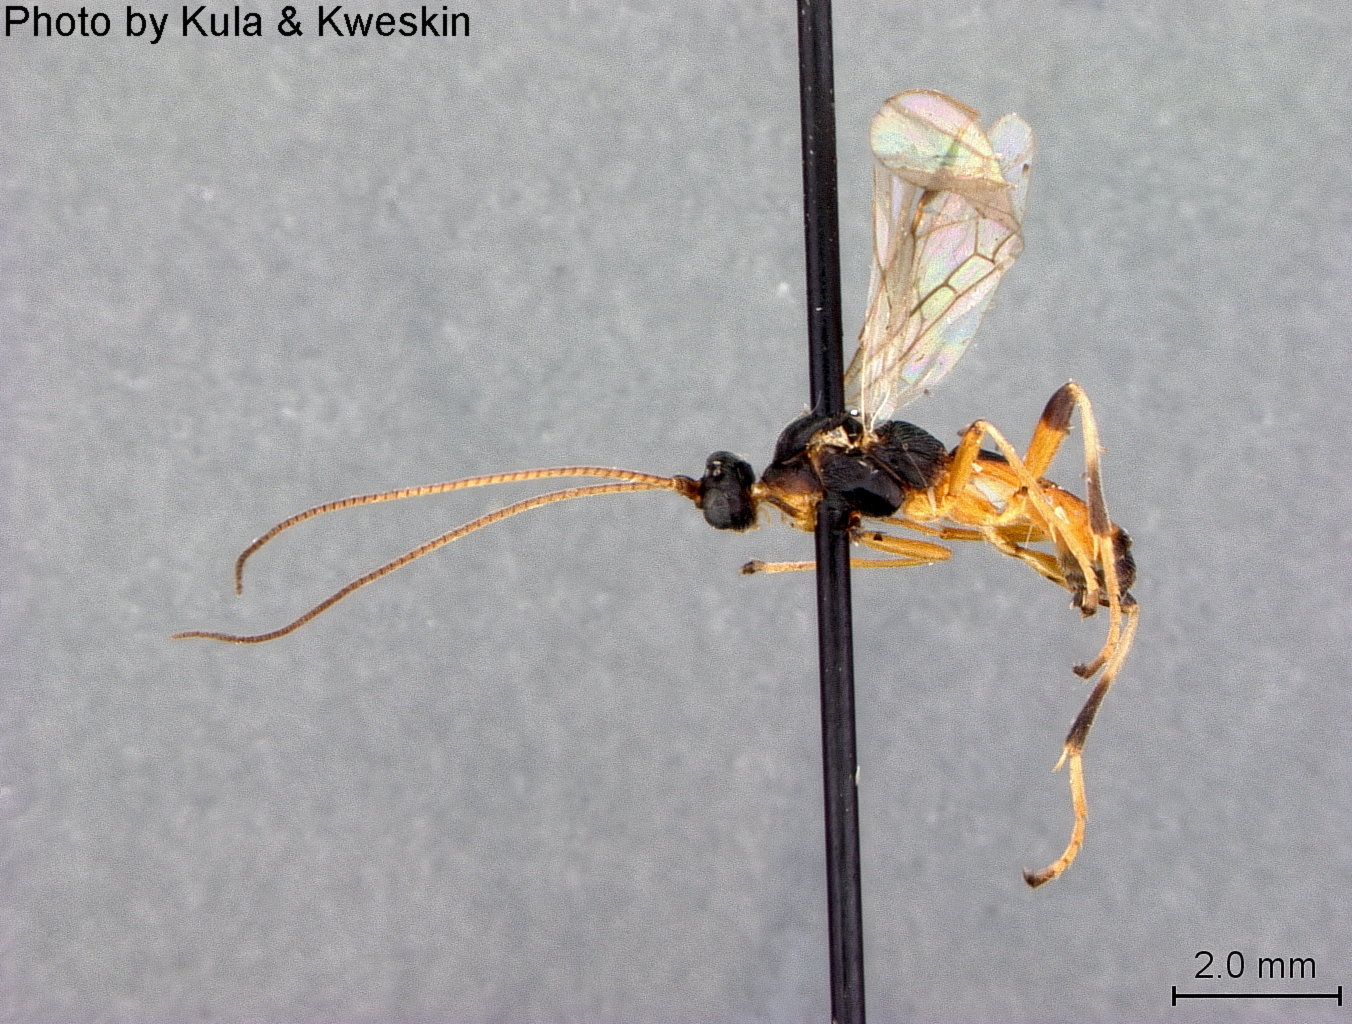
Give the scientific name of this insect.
Aleiodes flavitarsus
